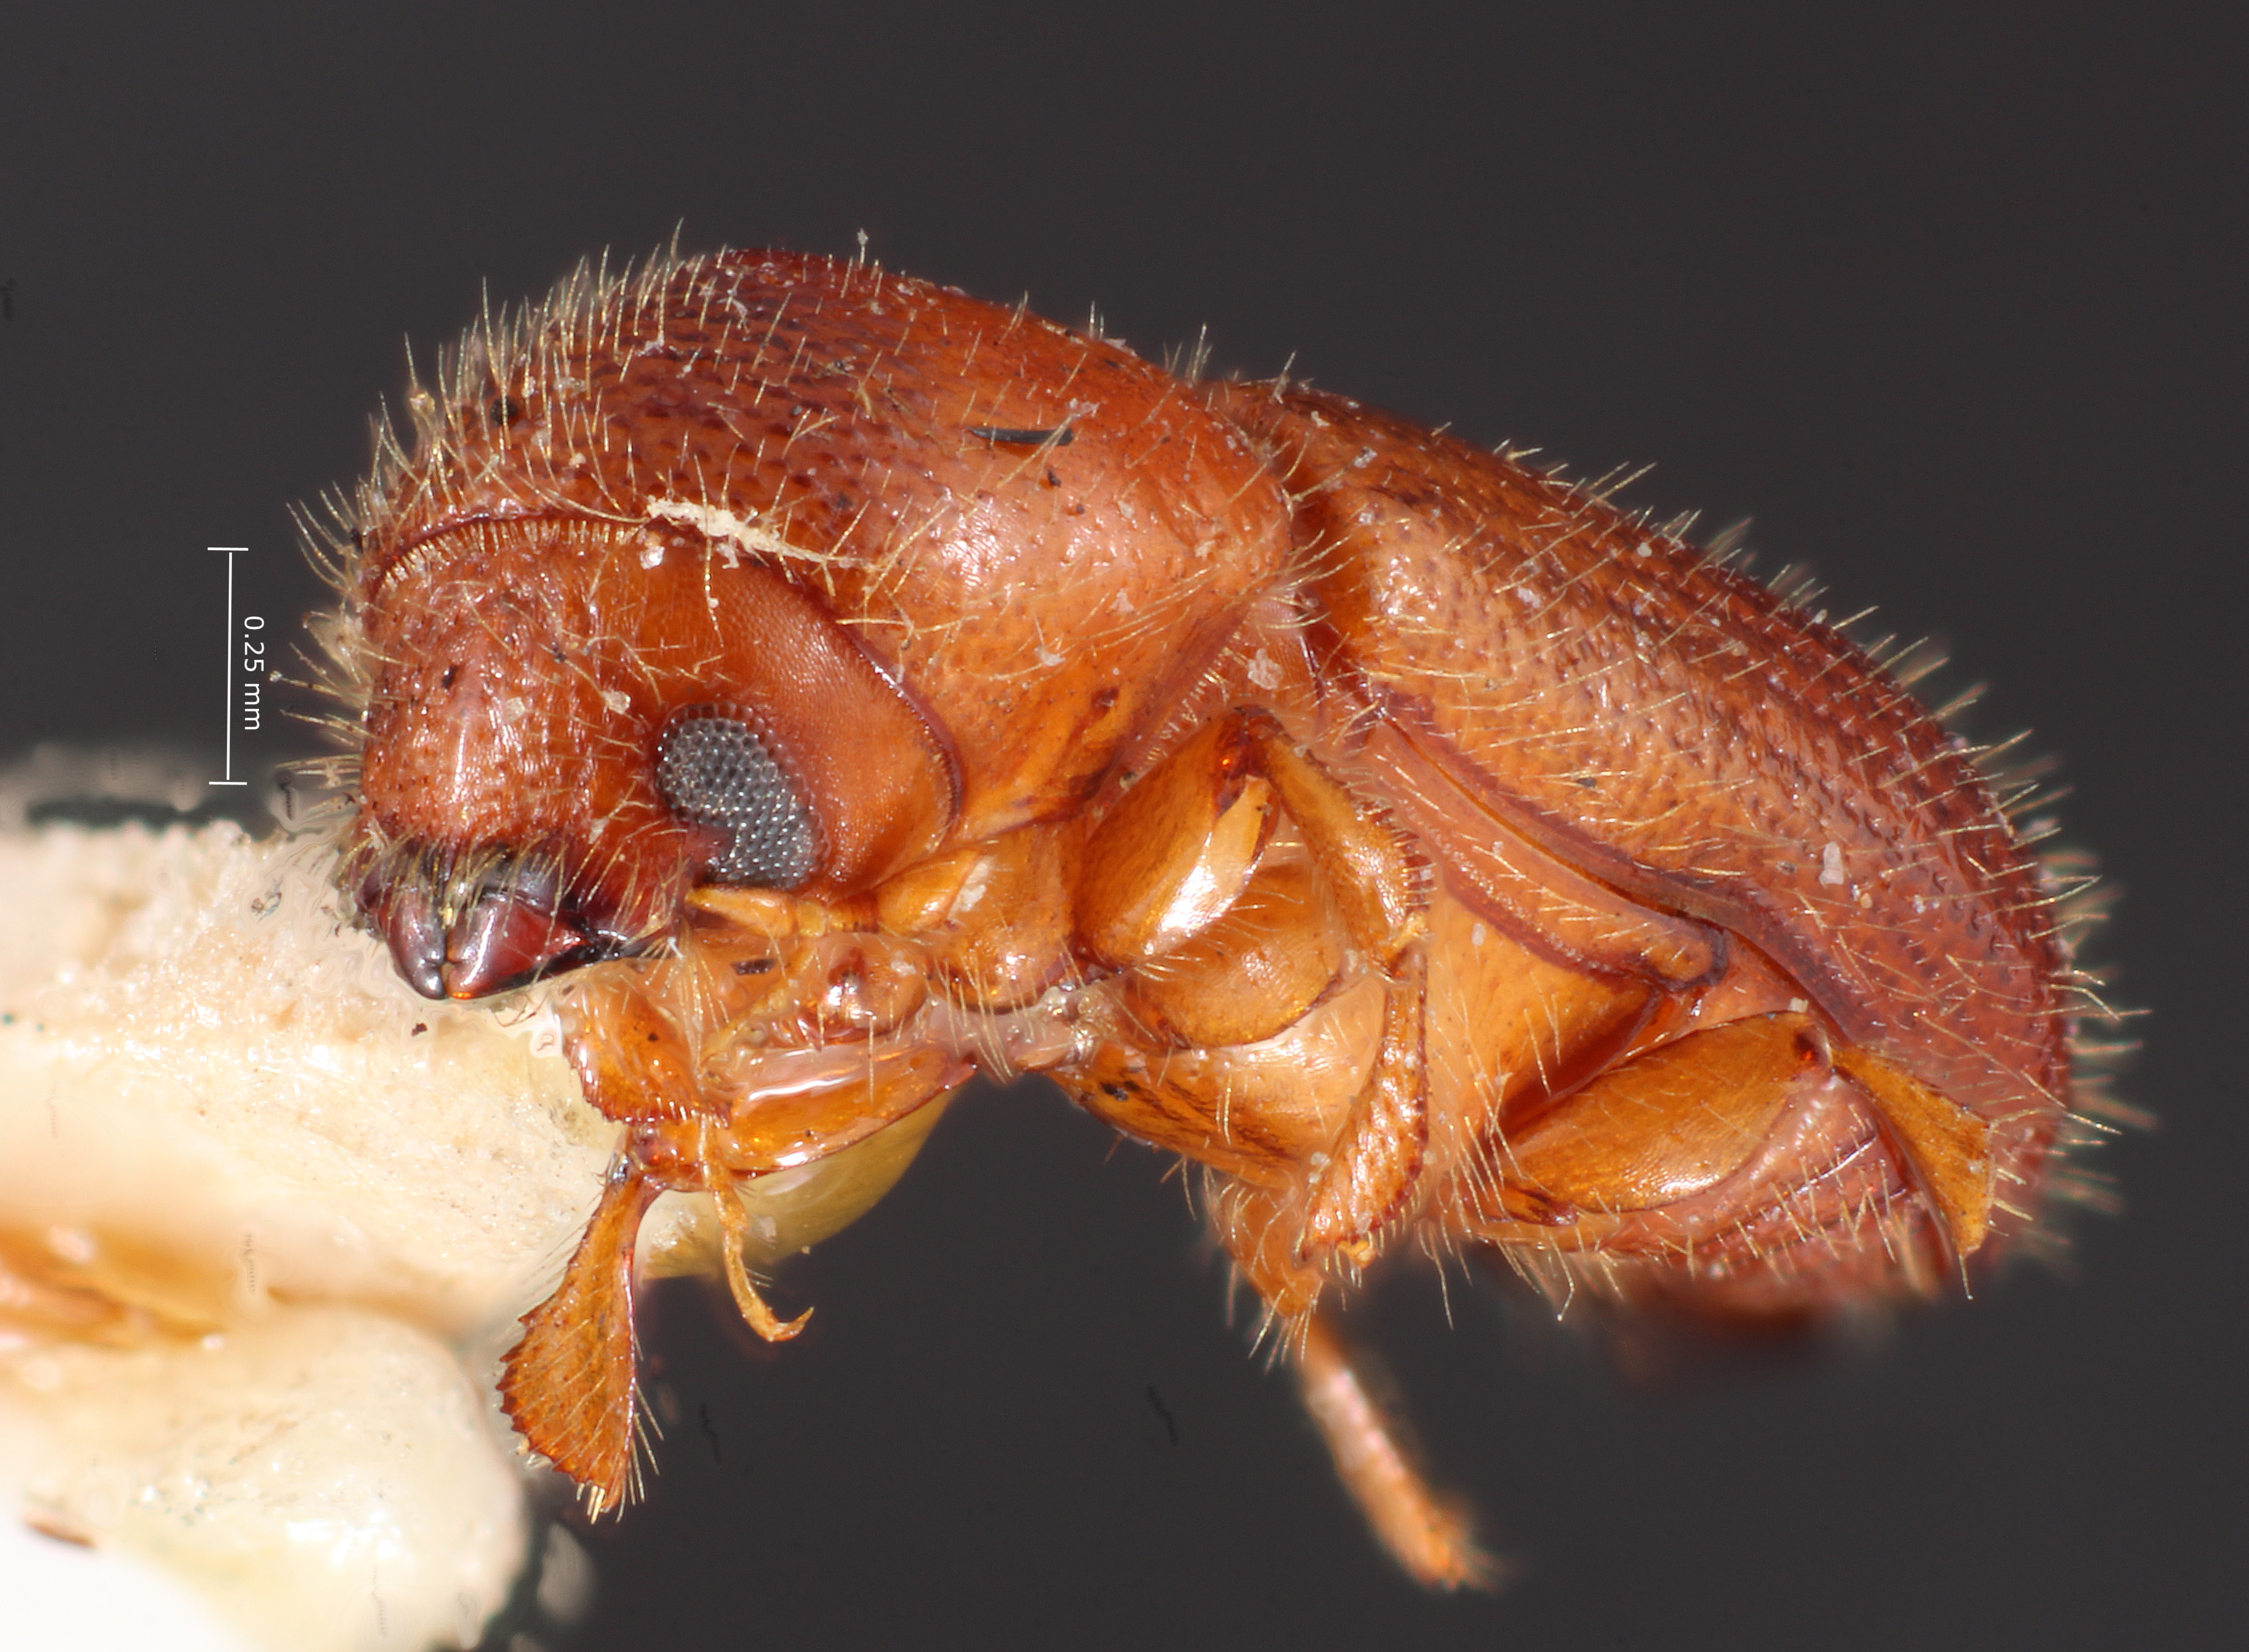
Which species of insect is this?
Xyleborus scopulorum
